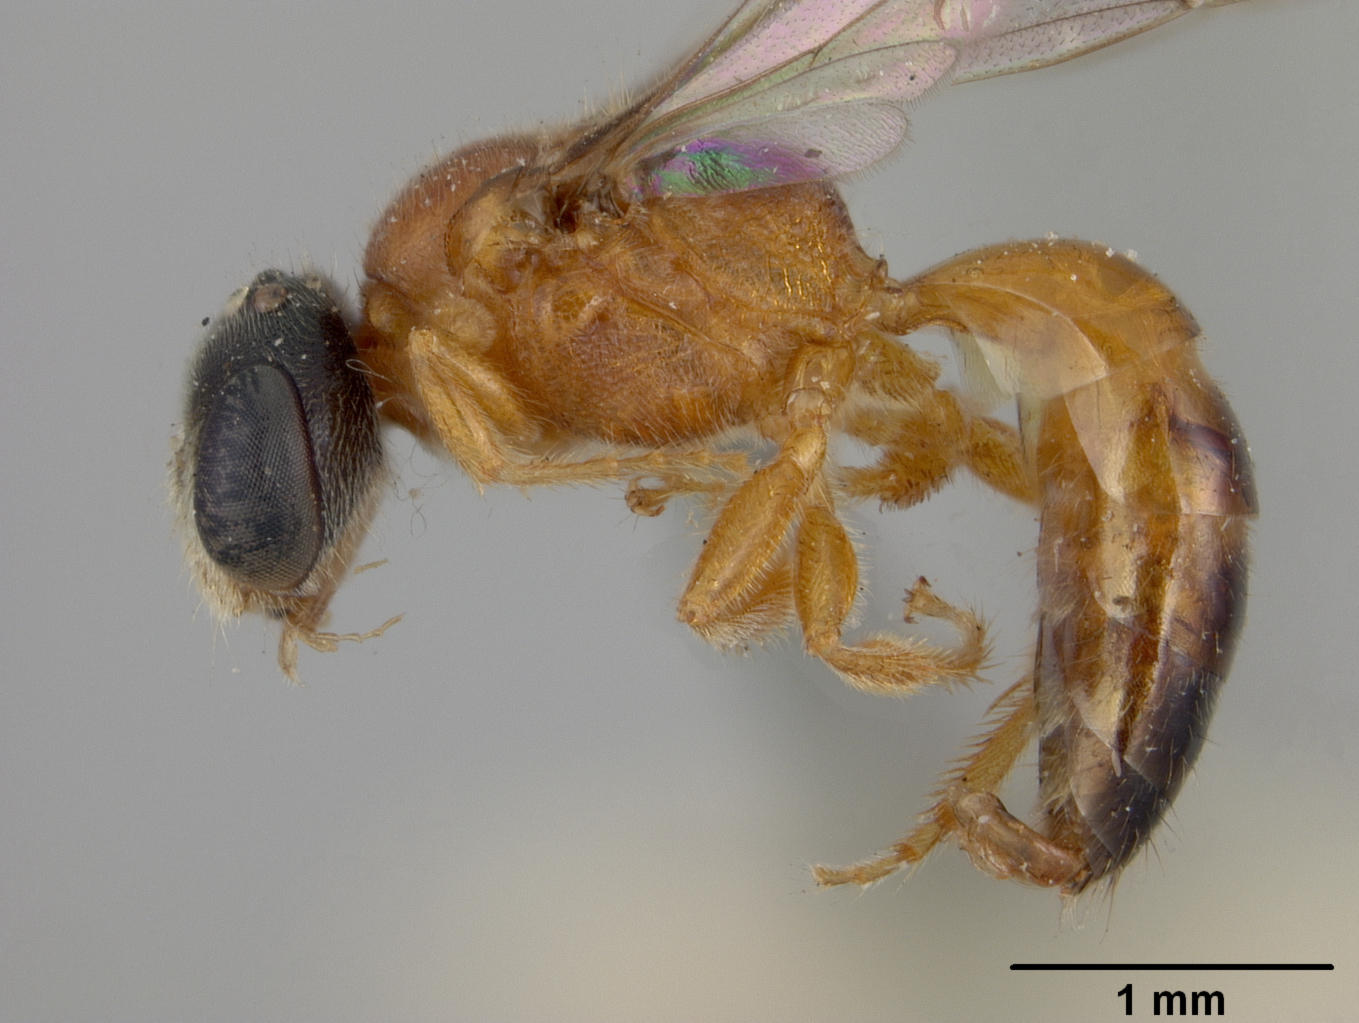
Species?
Sphecodes thoracicus
